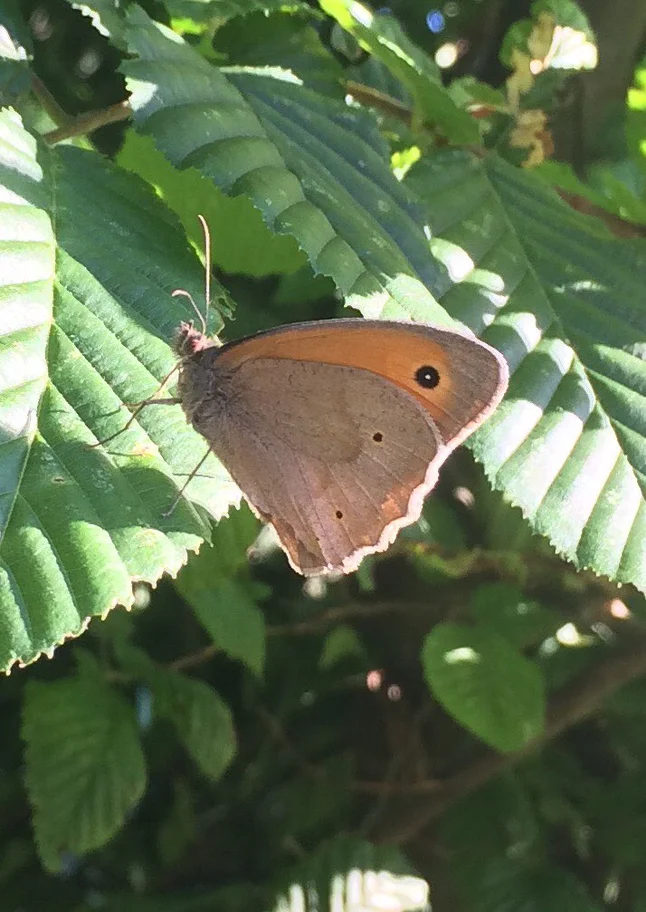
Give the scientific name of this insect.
Maniola jurtina
